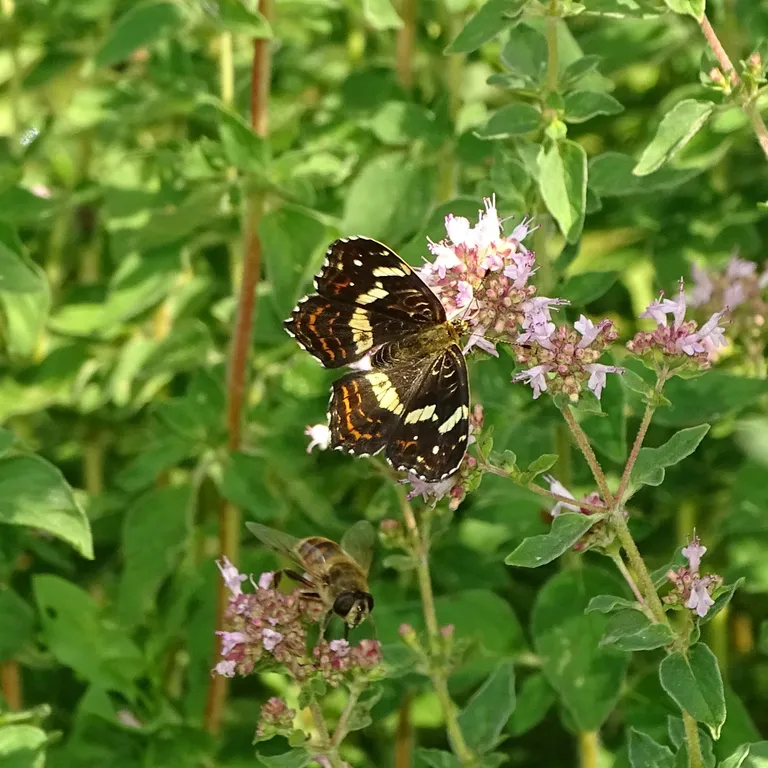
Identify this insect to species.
Araschnia levana
